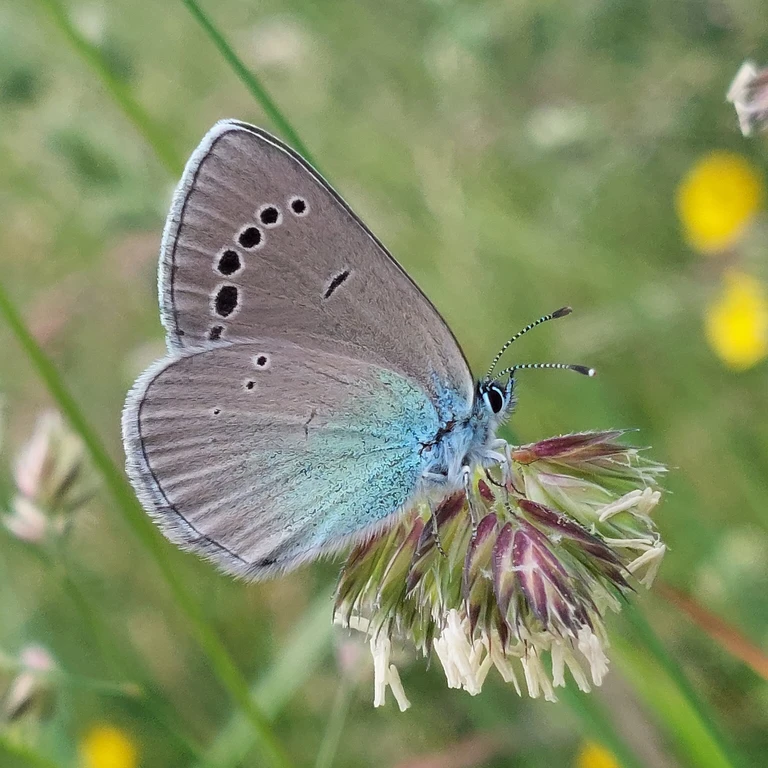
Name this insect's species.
Glaucopsyche alexis
